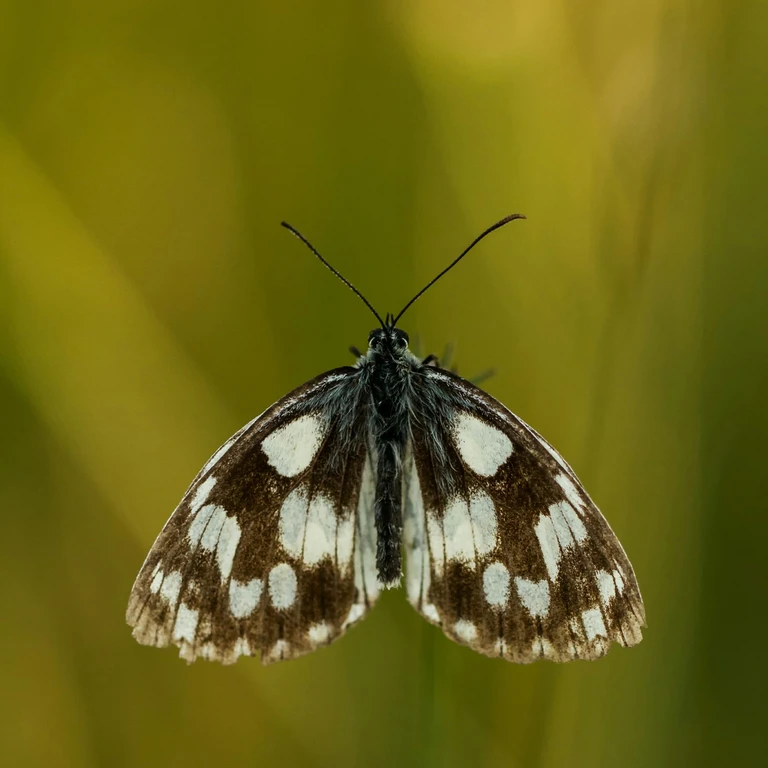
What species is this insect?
Melanargia galathea
